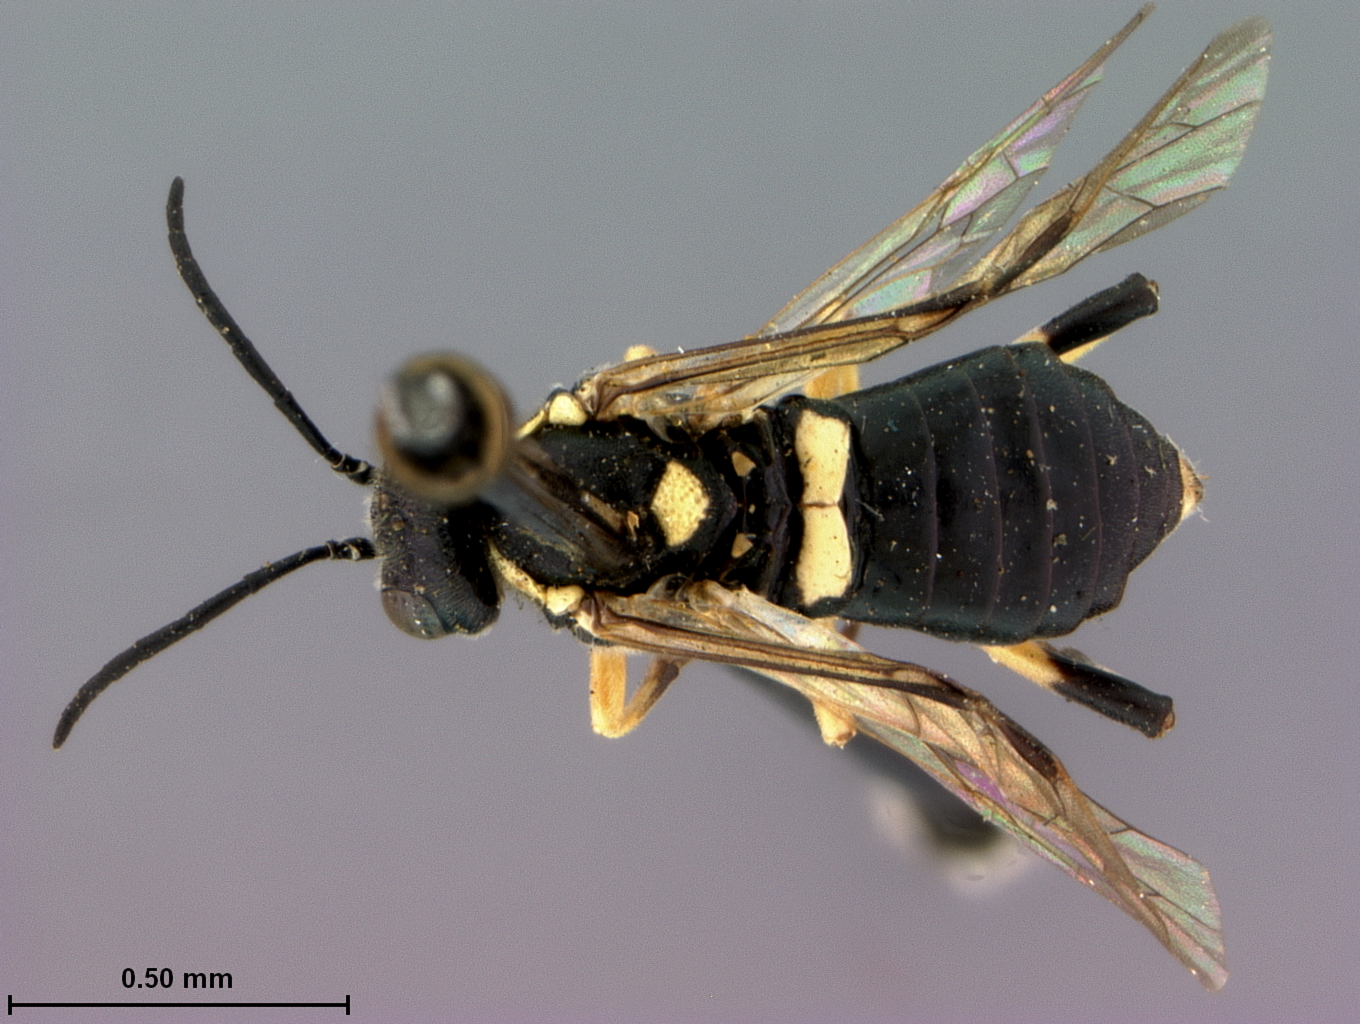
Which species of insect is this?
Macrophya simillima
